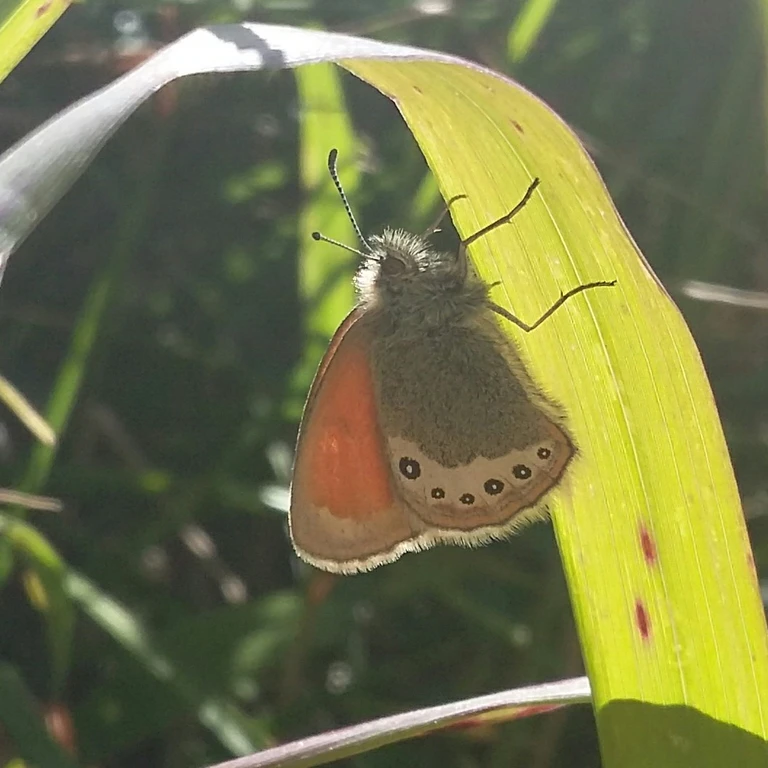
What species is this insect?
Coenonympha gardetta
